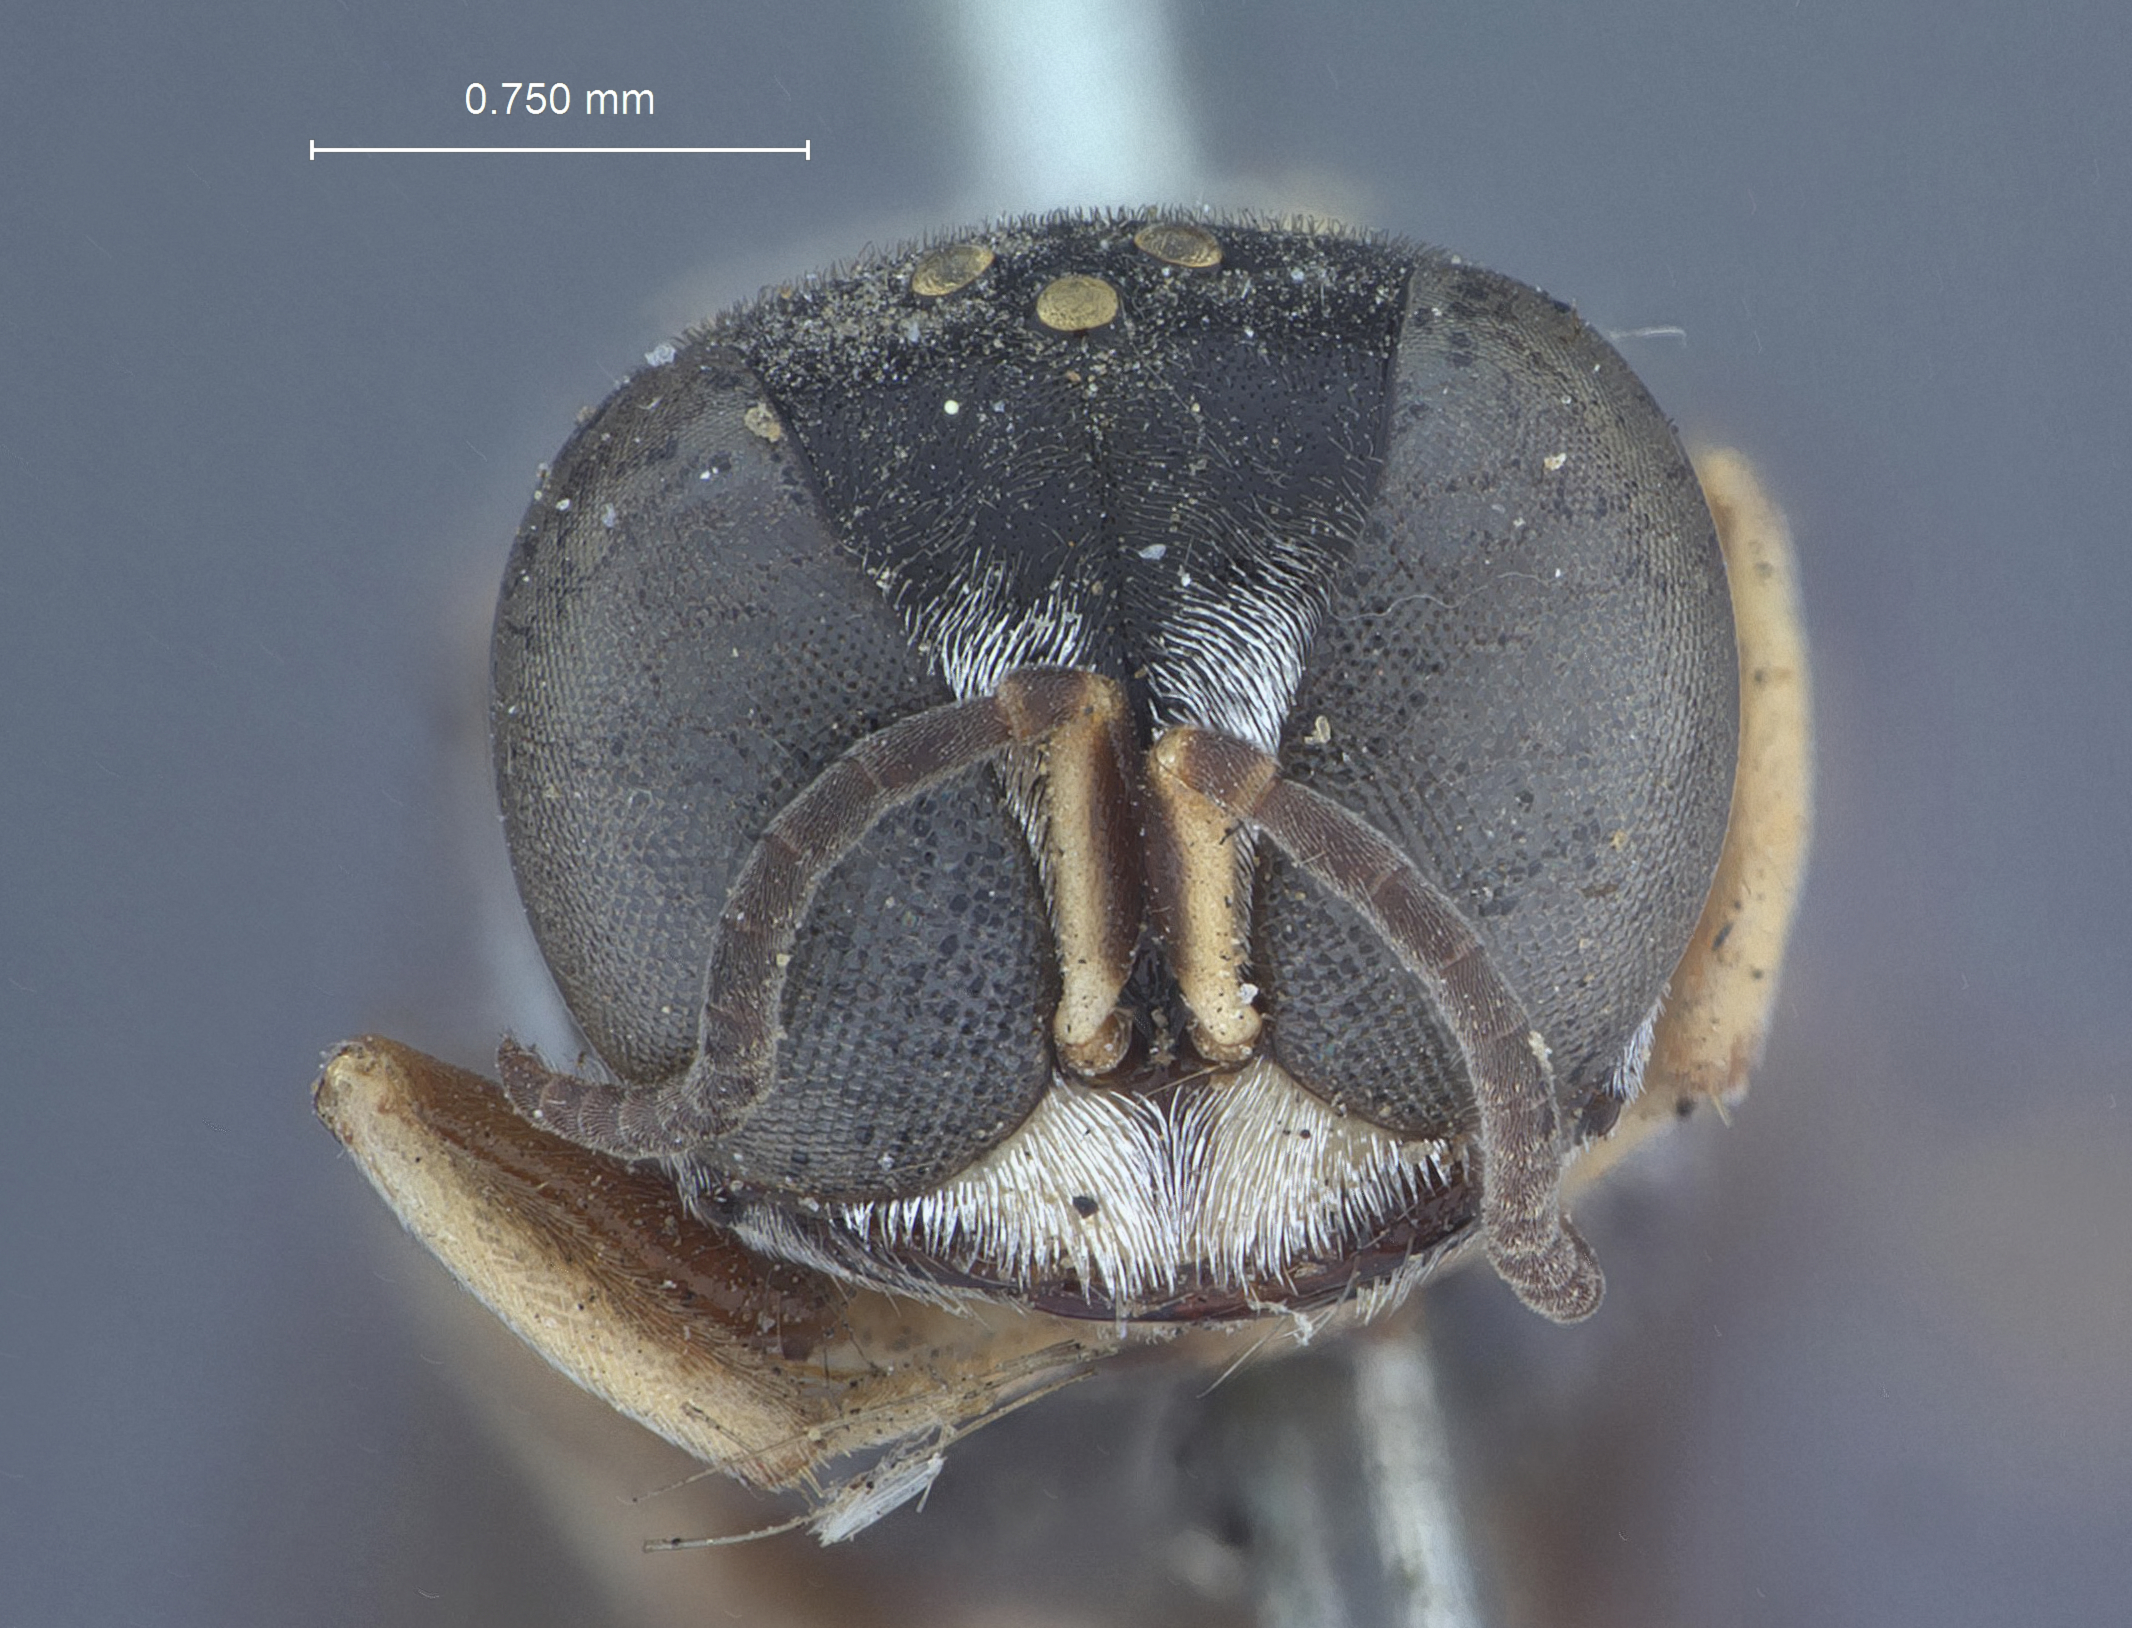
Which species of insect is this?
Crabro boulderensis
